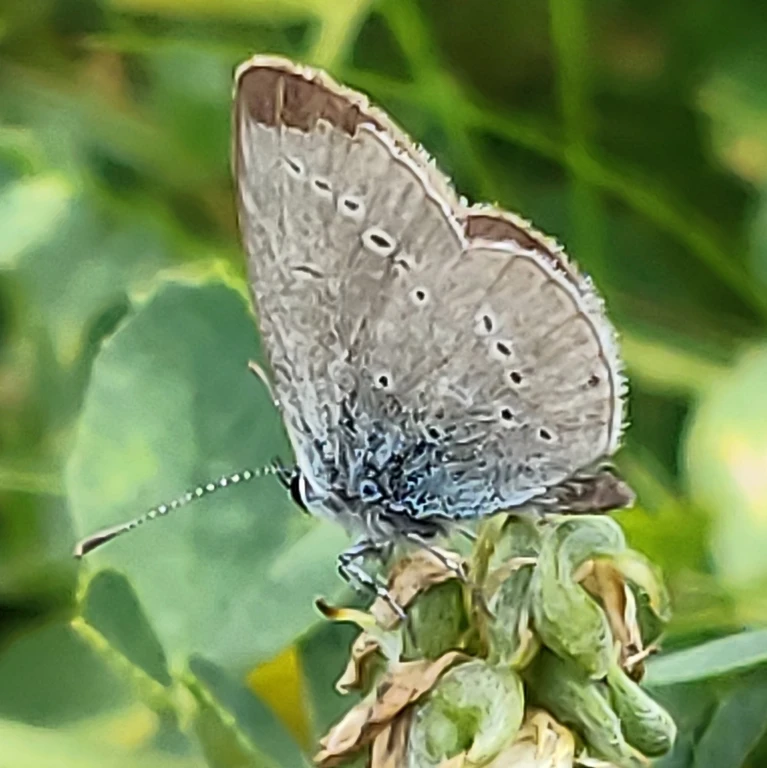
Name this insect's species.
Cupido minimus
